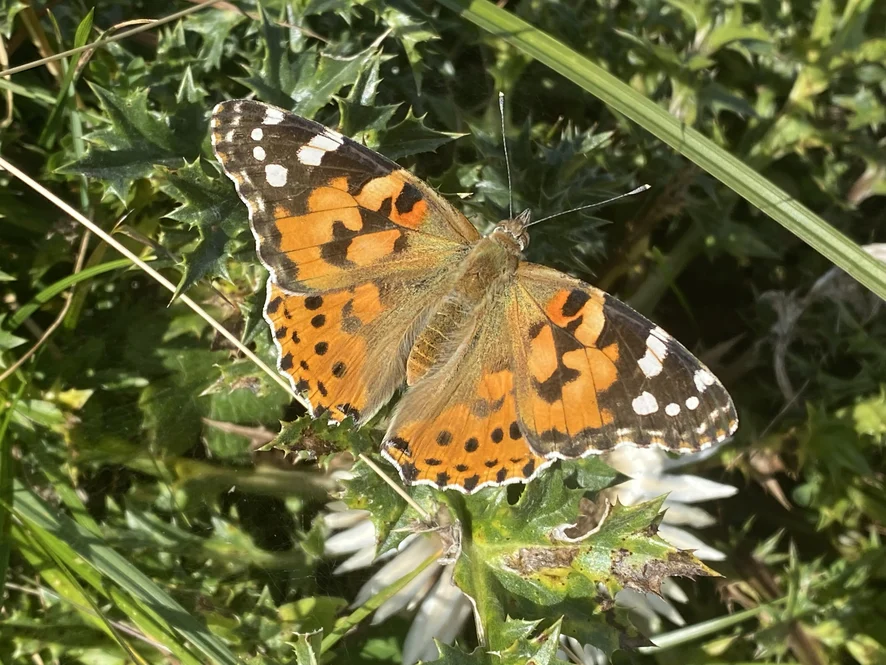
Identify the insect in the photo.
Vanessa cardui
